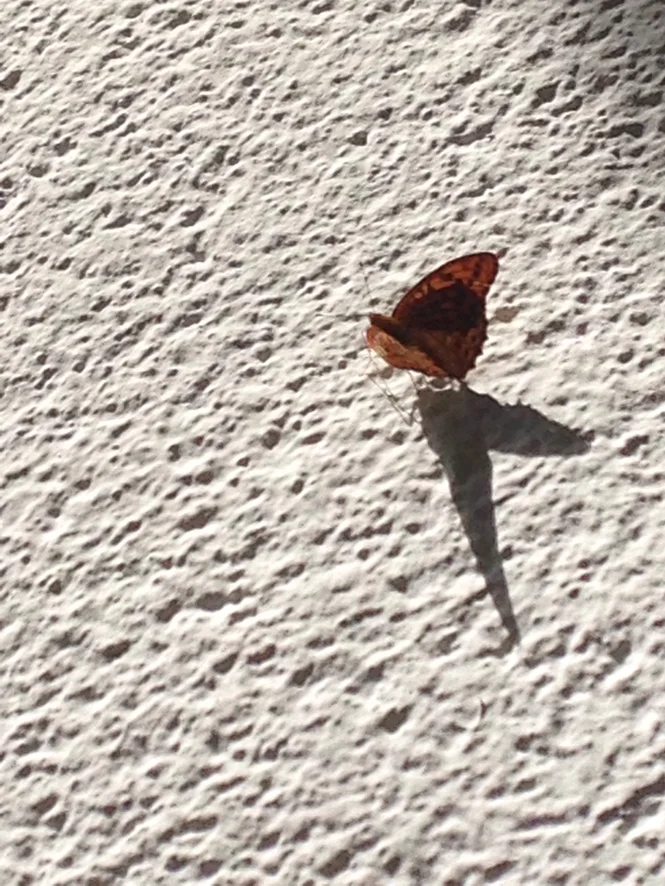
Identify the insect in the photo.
Argynnis paphia
